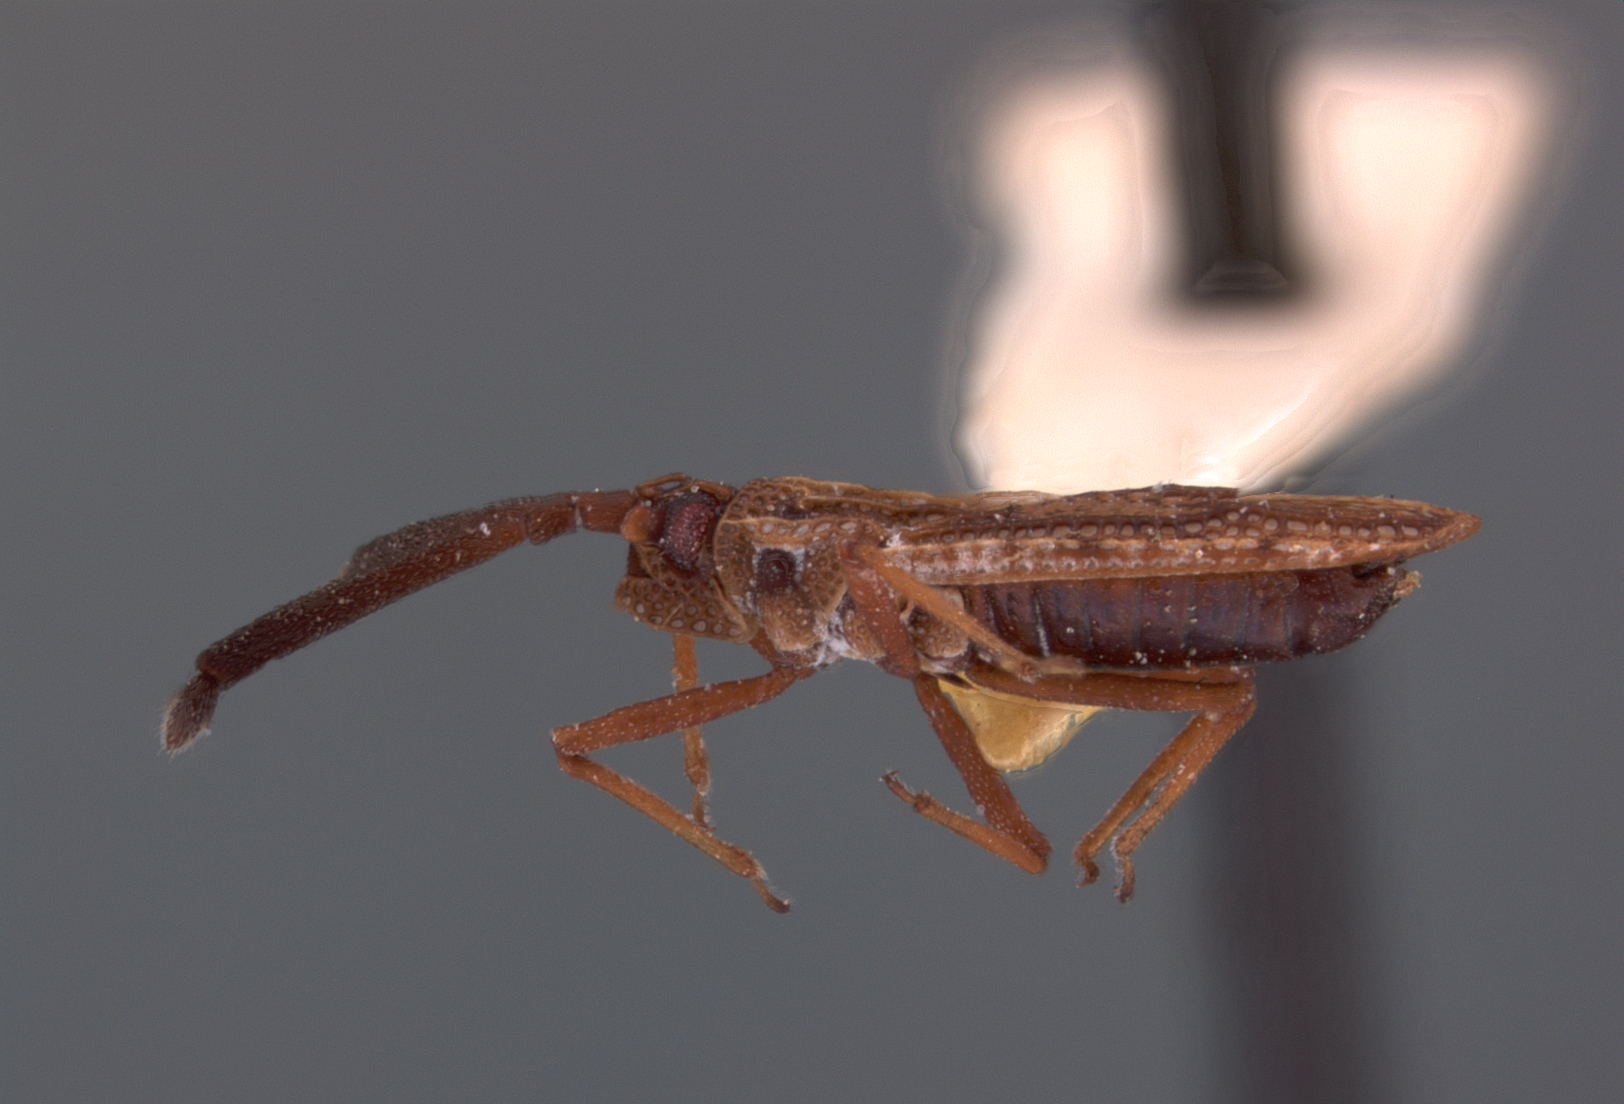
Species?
Hesperotingis mississippiensis
